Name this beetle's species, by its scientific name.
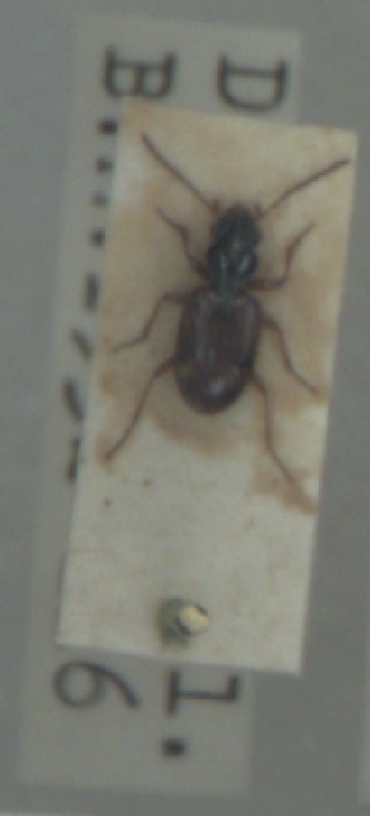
Bembidion articulatum
